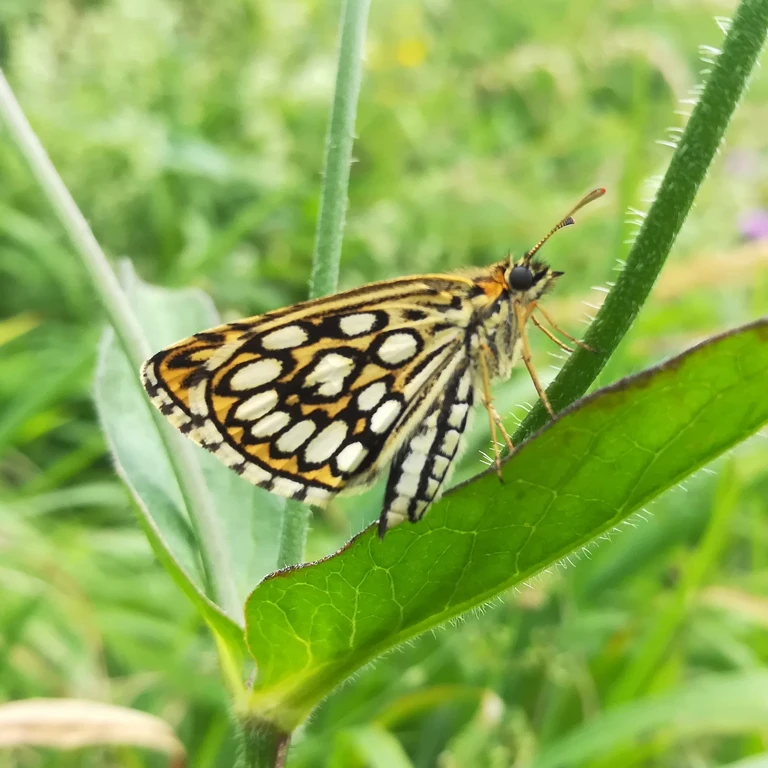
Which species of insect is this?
Heteropterus morpheus
